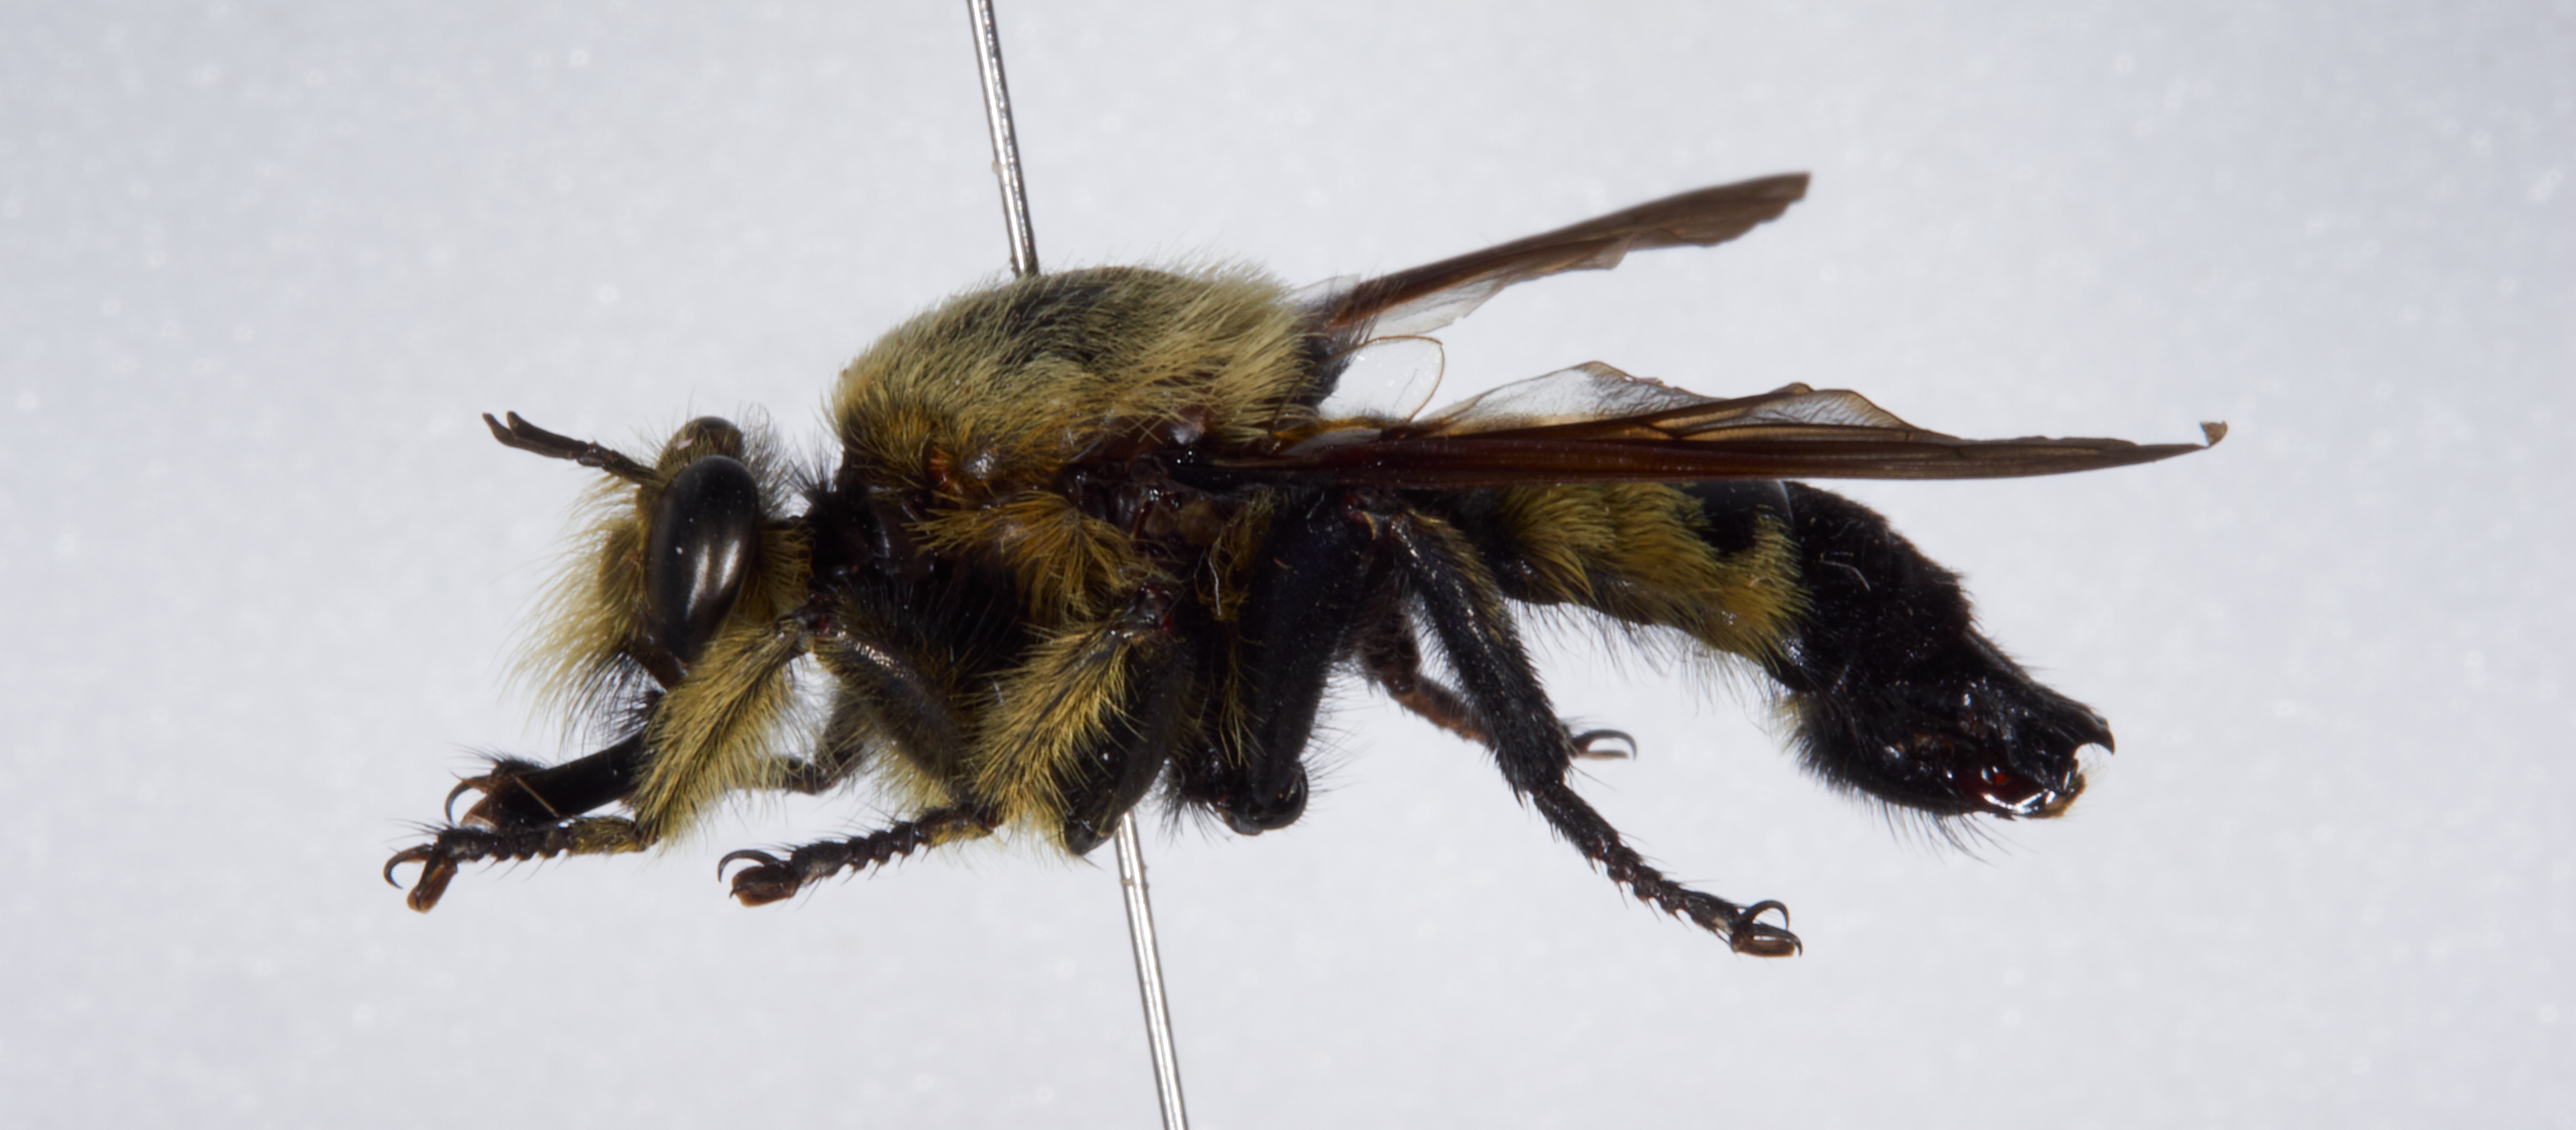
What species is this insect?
Laphria champlainii
